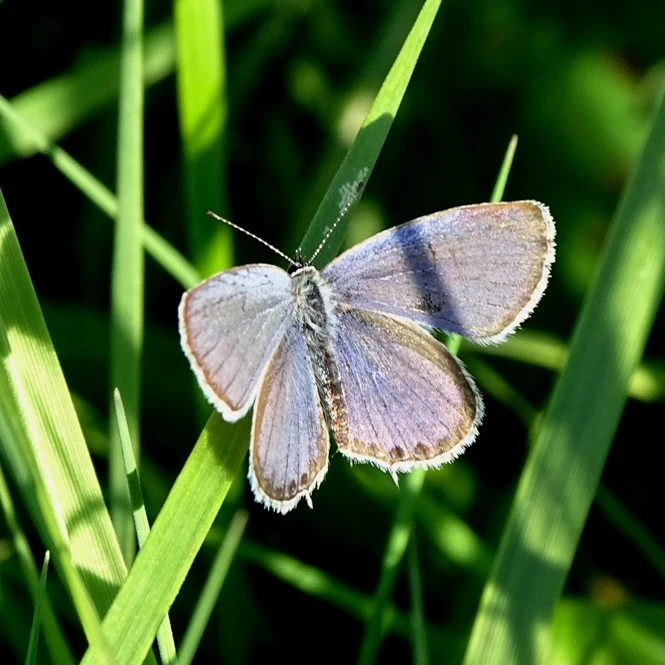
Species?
Cupido argiades (also Elkalyce argiades)
